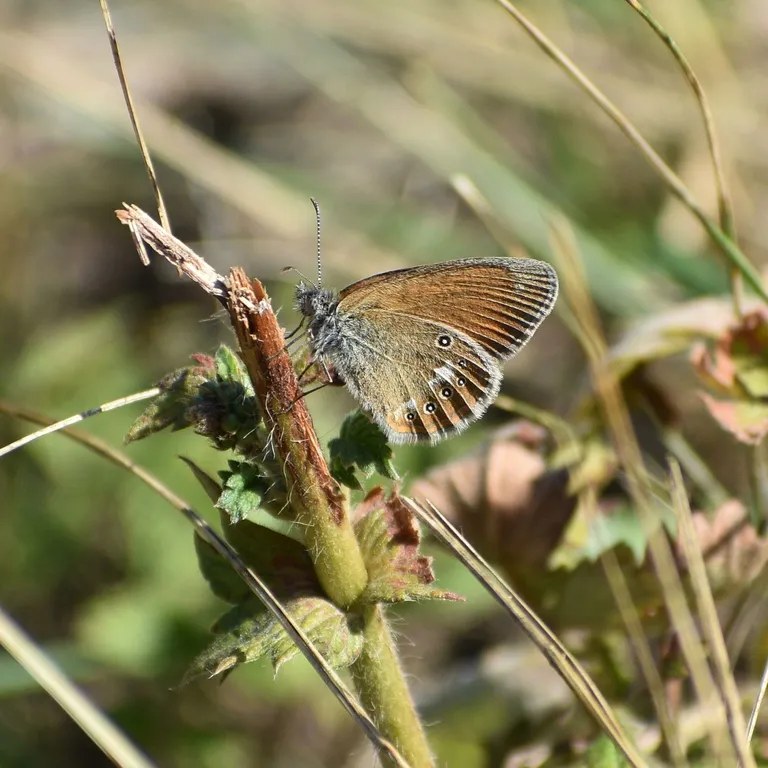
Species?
Coenonympha glycerion (also Coenonympha iphis)
